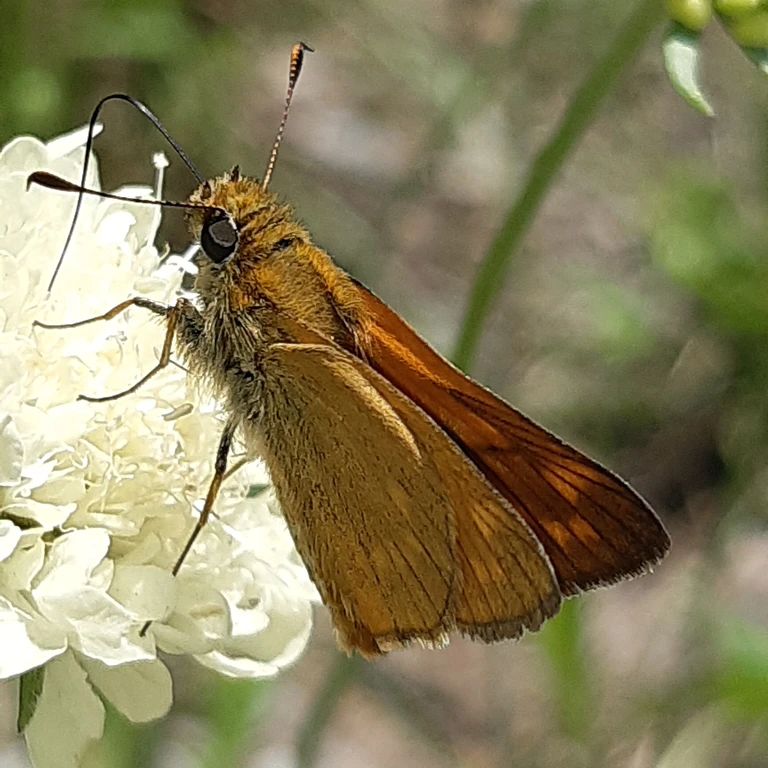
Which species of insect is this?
Ochlodes sylvanus (also Ochlodes venata)
